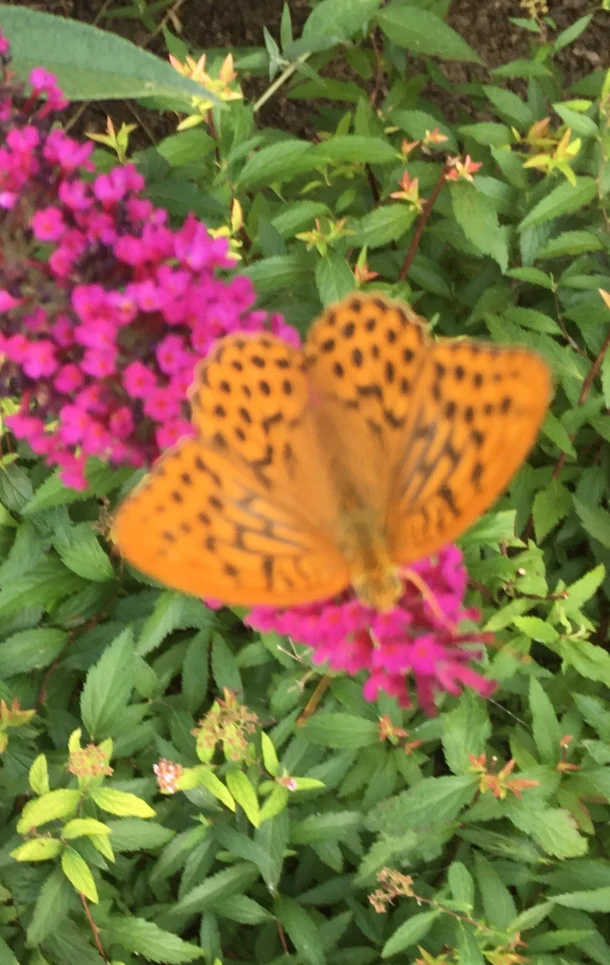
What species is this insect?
Argynnis paphia
